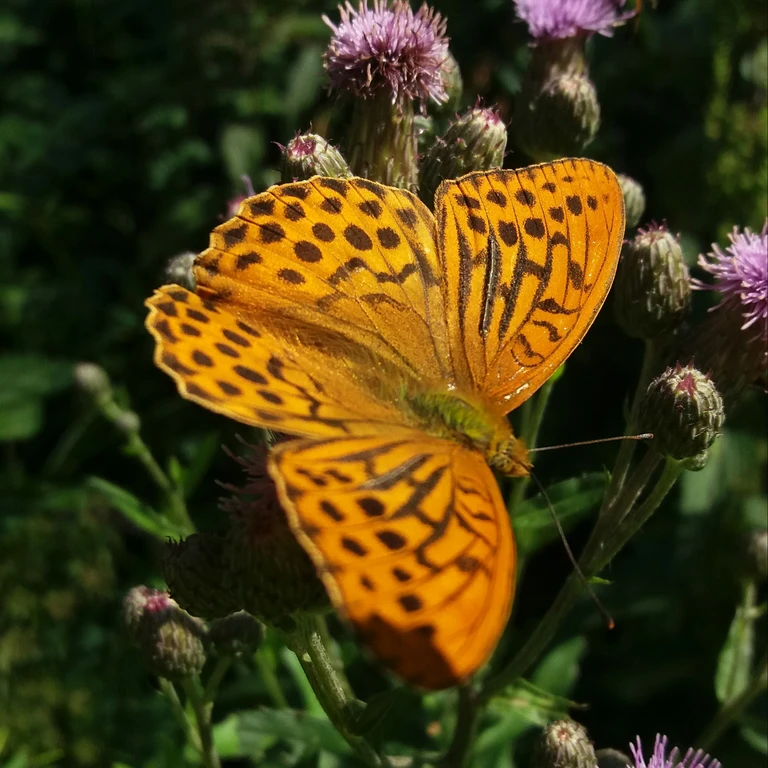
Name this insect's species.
Argynnis paphia
